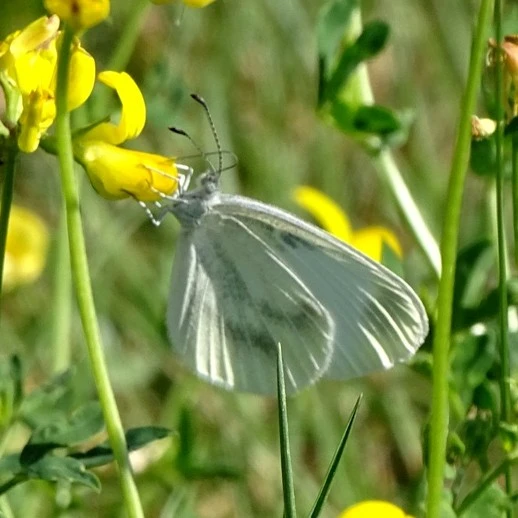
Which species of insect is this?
Leptidea sinapis/juvernica
